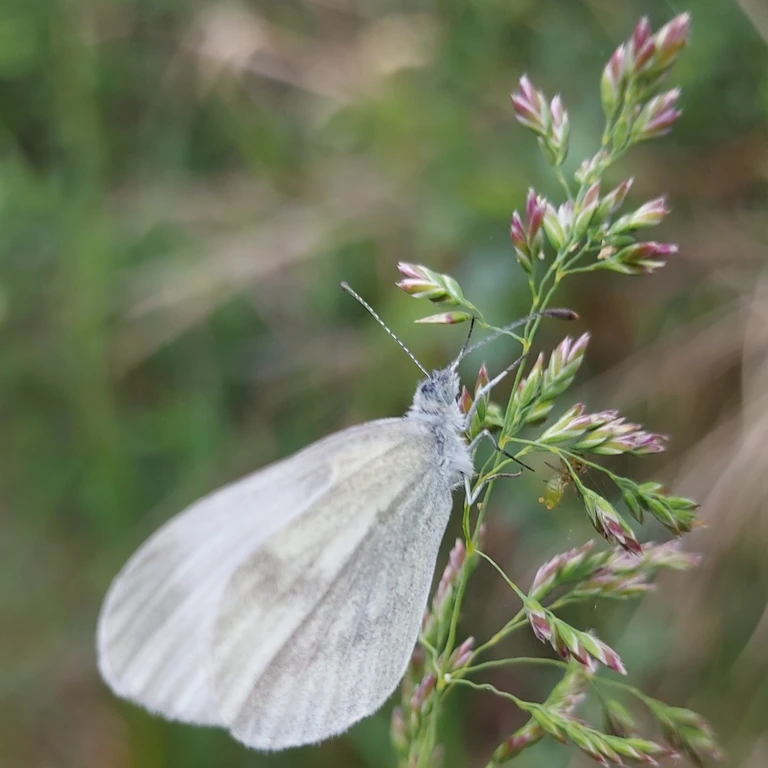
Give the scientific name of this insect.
Leptidea sinapis/juvernica
